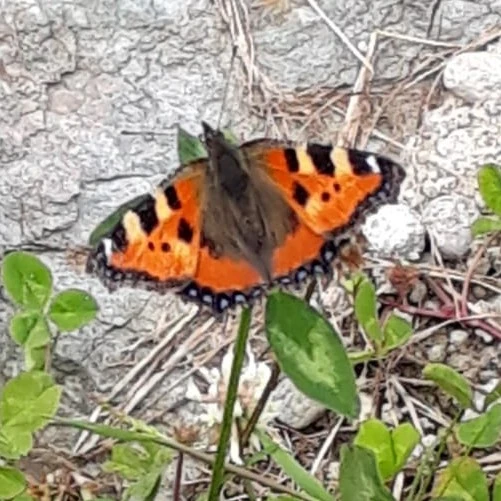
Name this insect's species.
Aglais urticae
